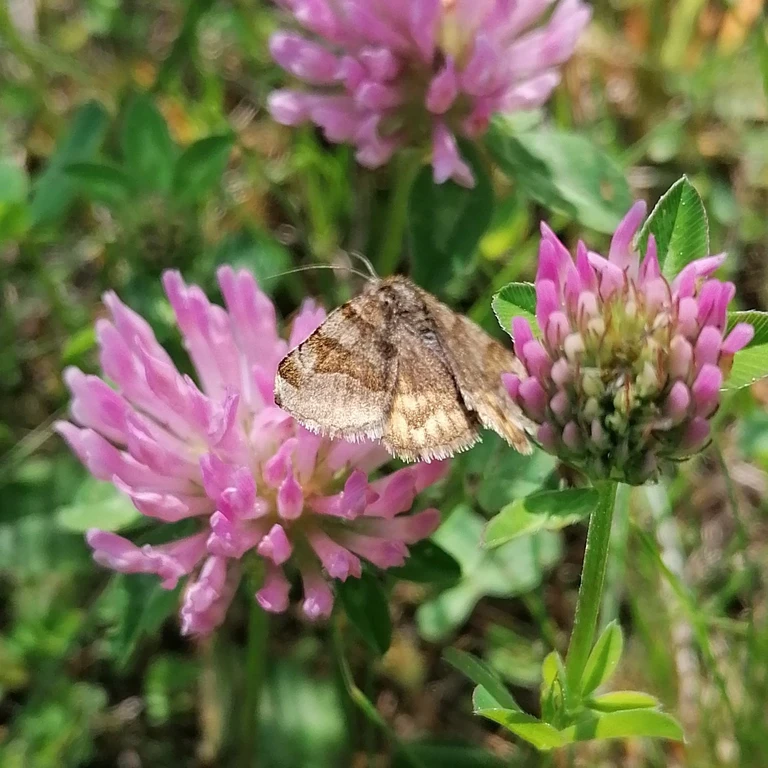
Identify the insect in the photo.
Euclidia glyphica
